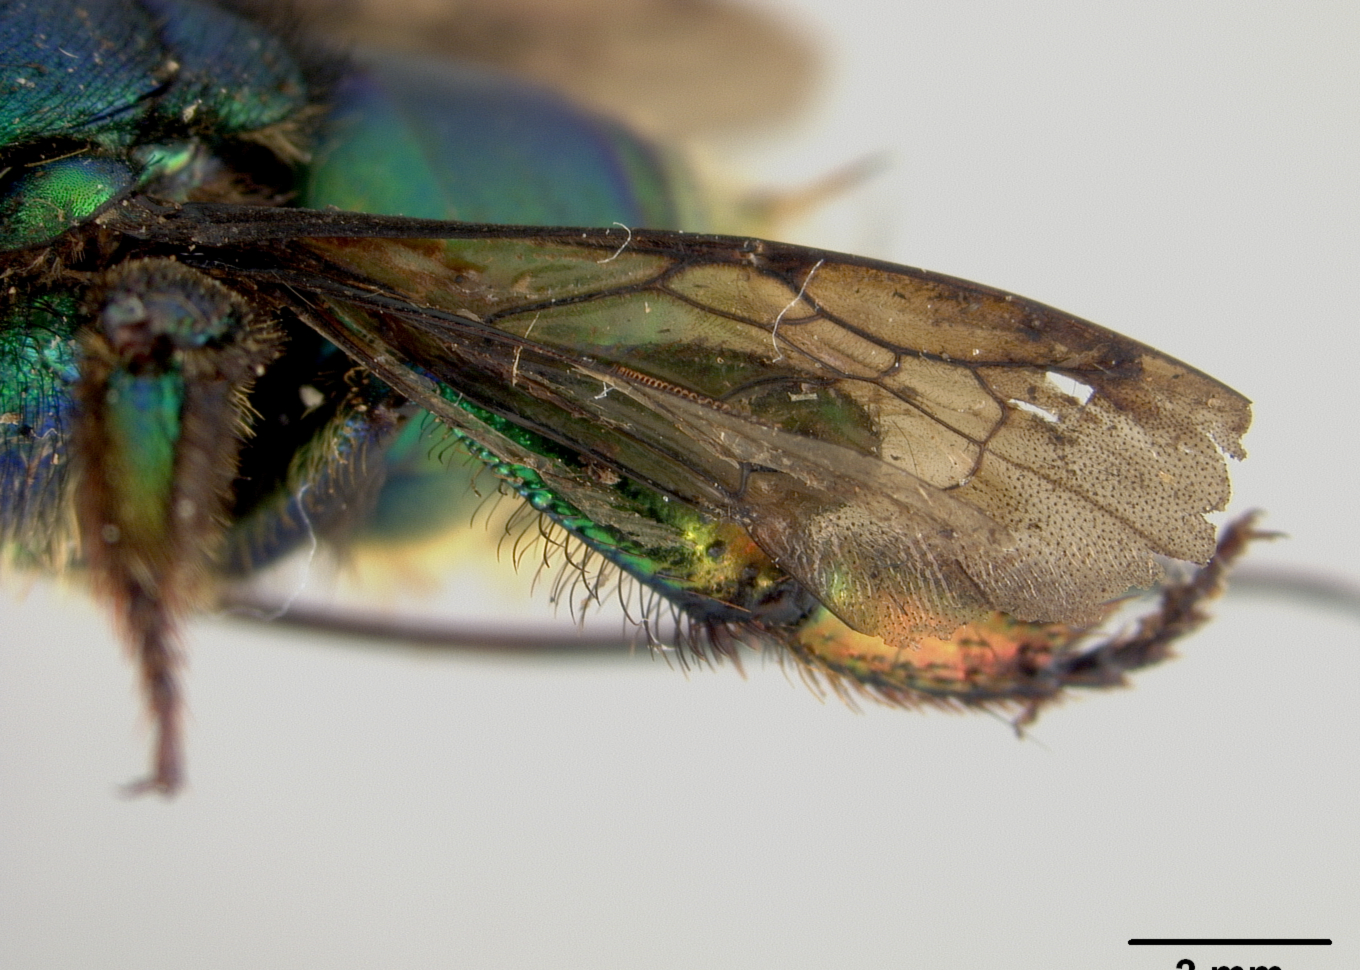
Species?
Euglossa lugubris
